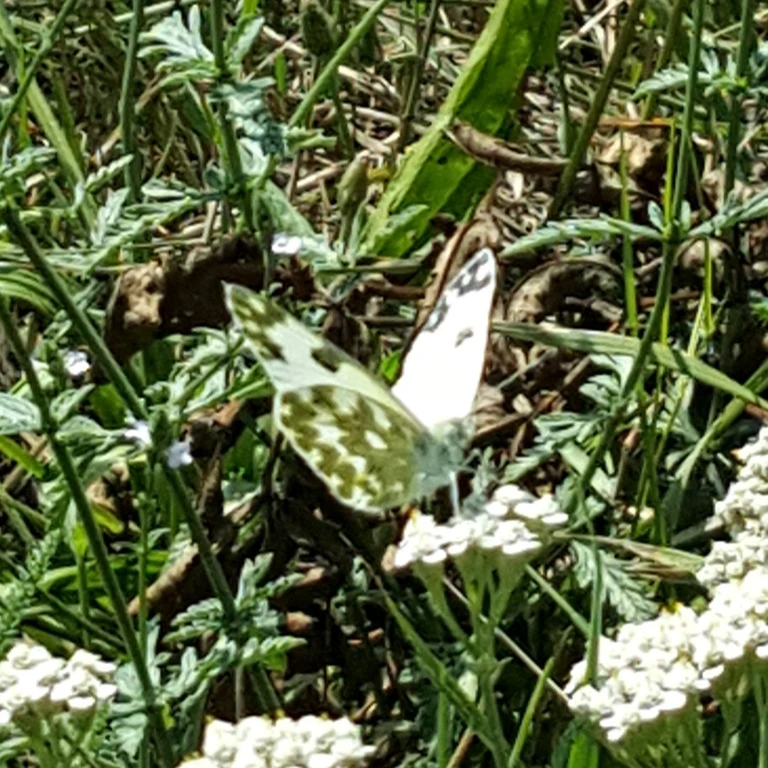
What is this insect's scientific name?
Pontia edusa
